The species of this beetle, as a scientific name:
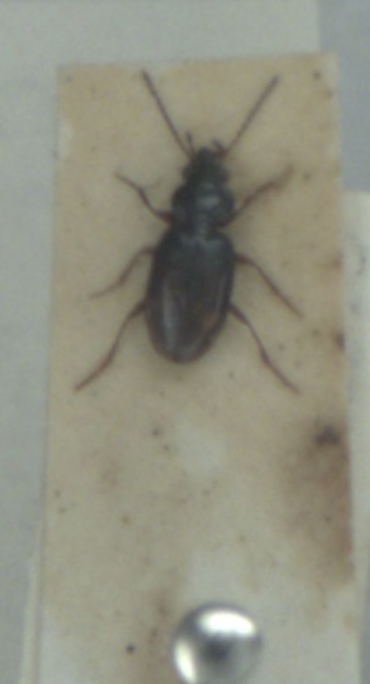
Bembidion guttula
